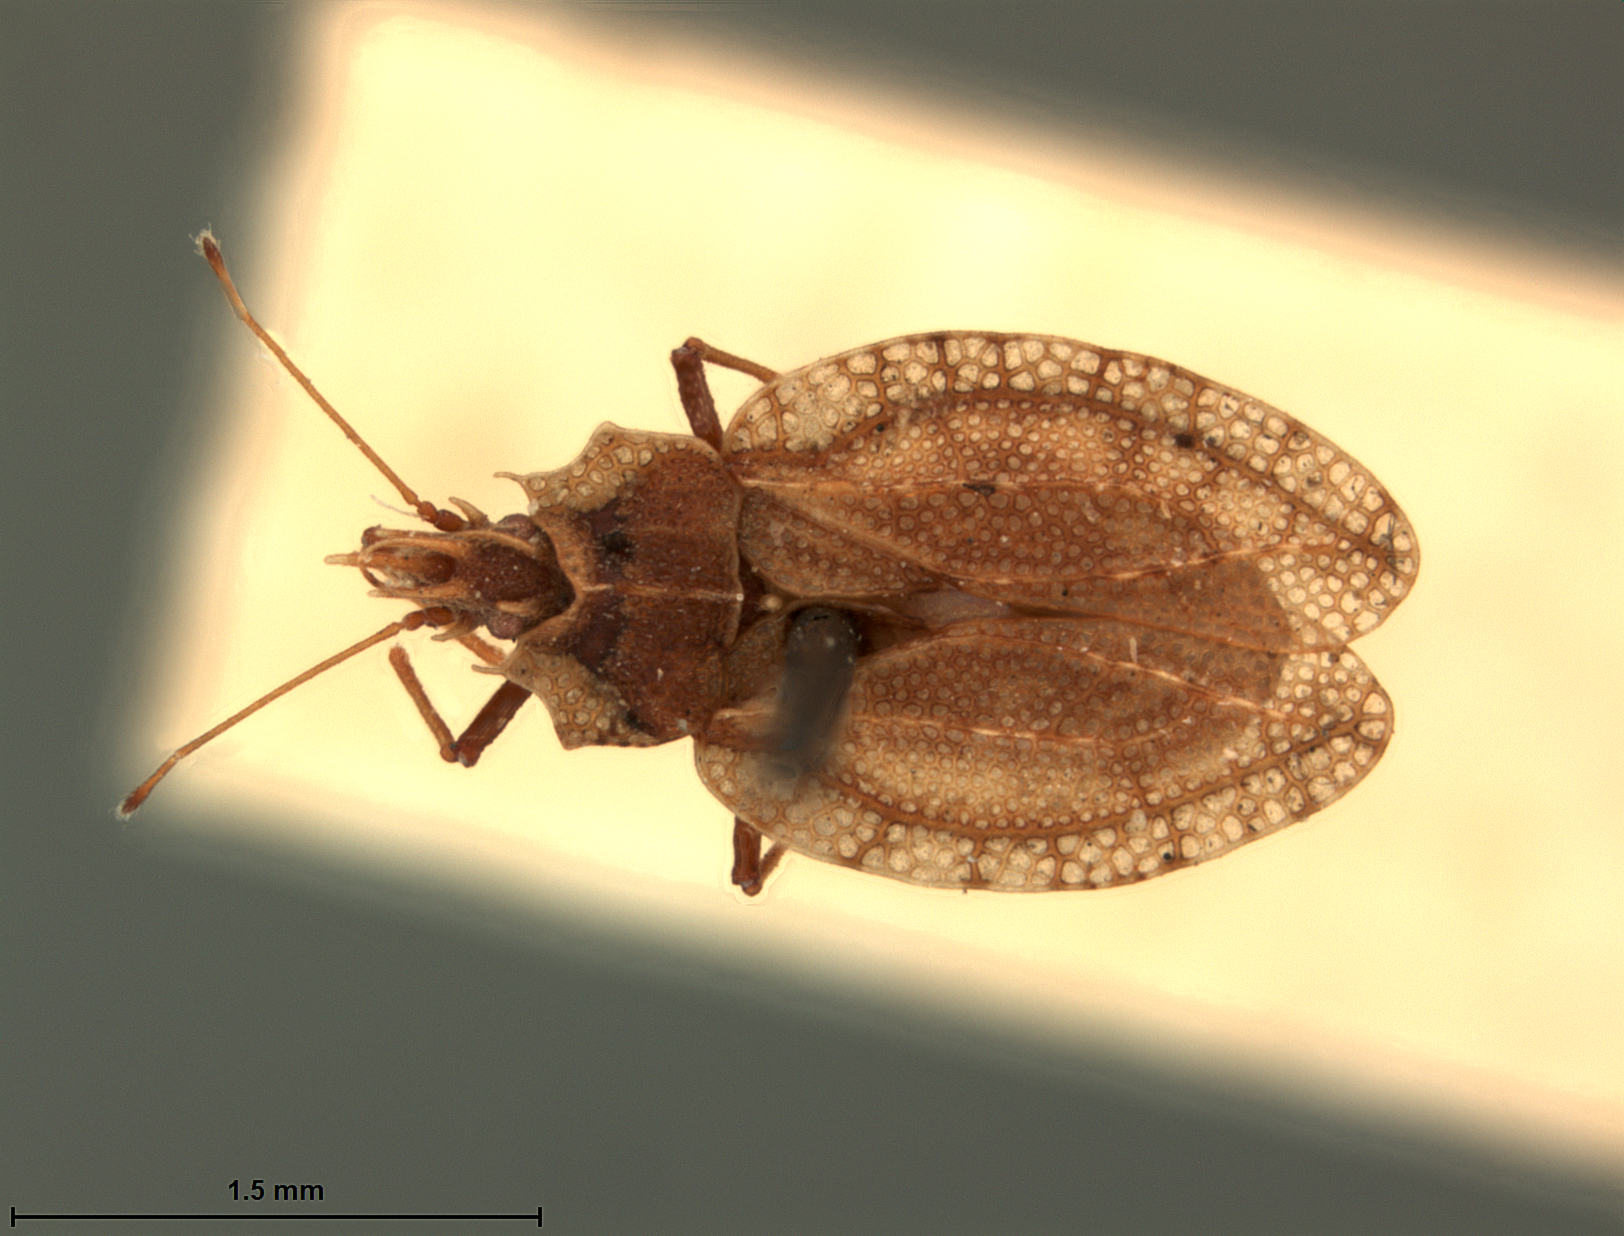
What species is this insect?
Phatnoma varians
